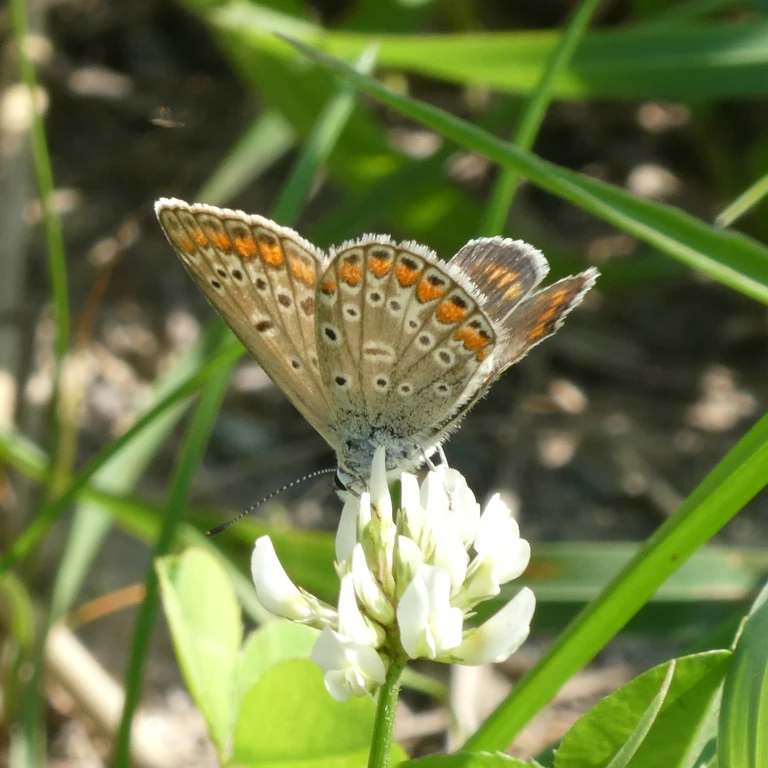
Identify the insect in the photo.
Polyommatus icarus
